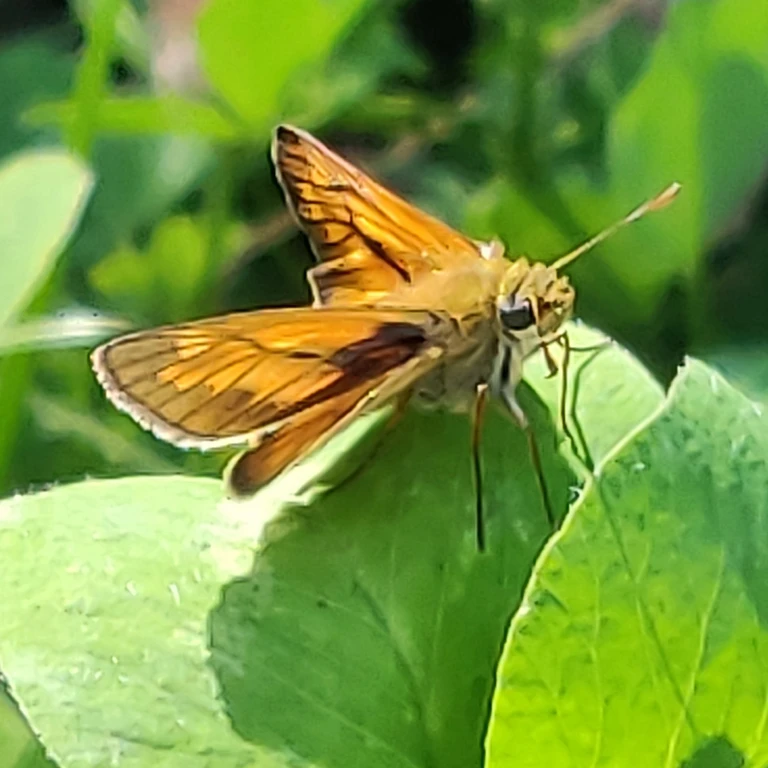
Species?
Ochlodes sylvanus (also Ochlodes venata)
